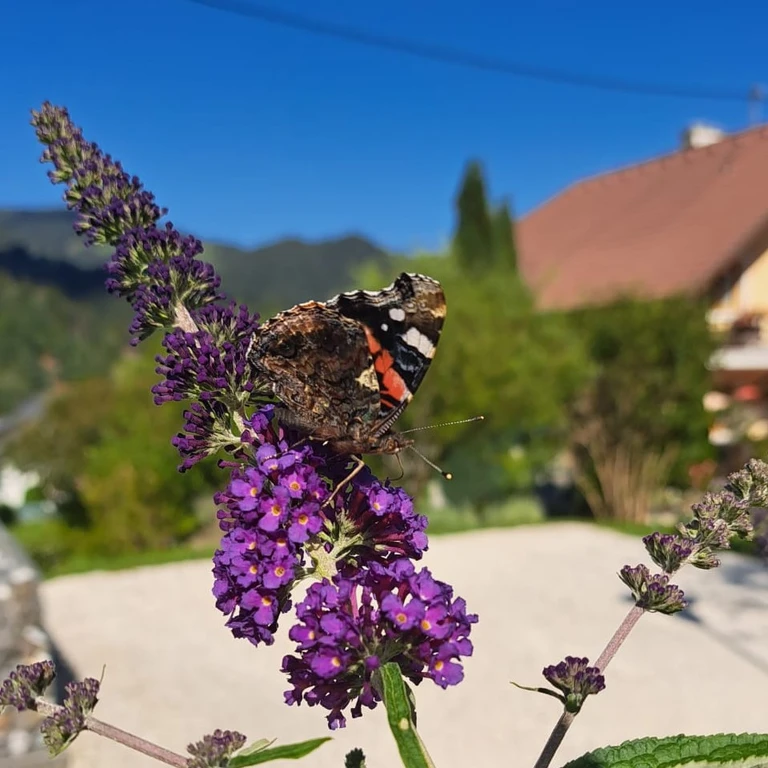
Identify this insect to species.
Vanessa atalanta
